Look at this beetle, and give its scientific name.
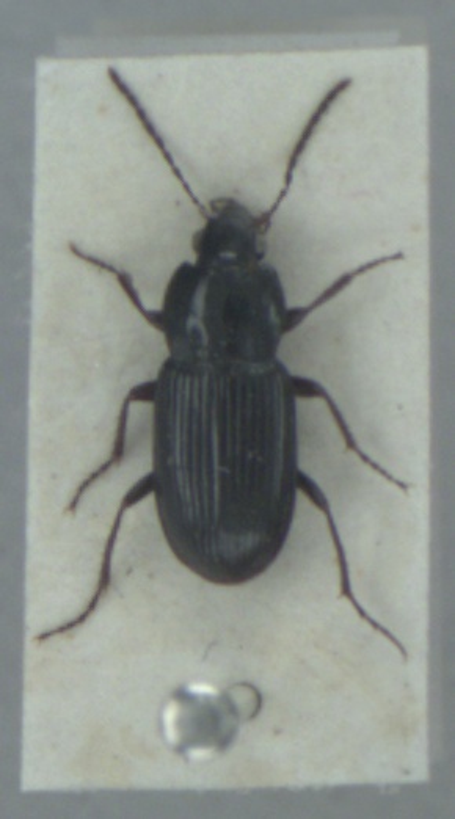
Pterostichus vernalis
